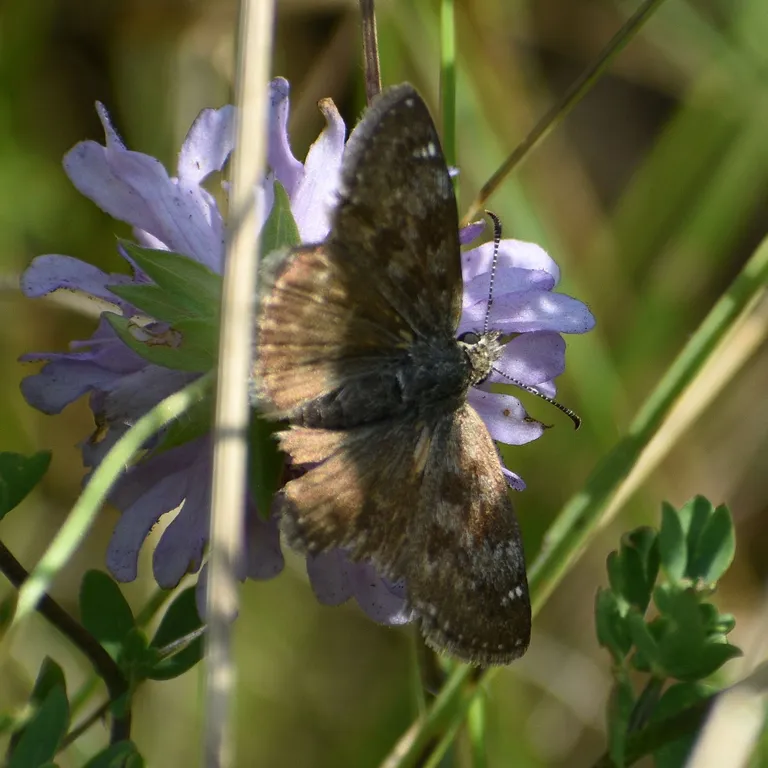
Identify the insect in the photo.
Erynnis tages
